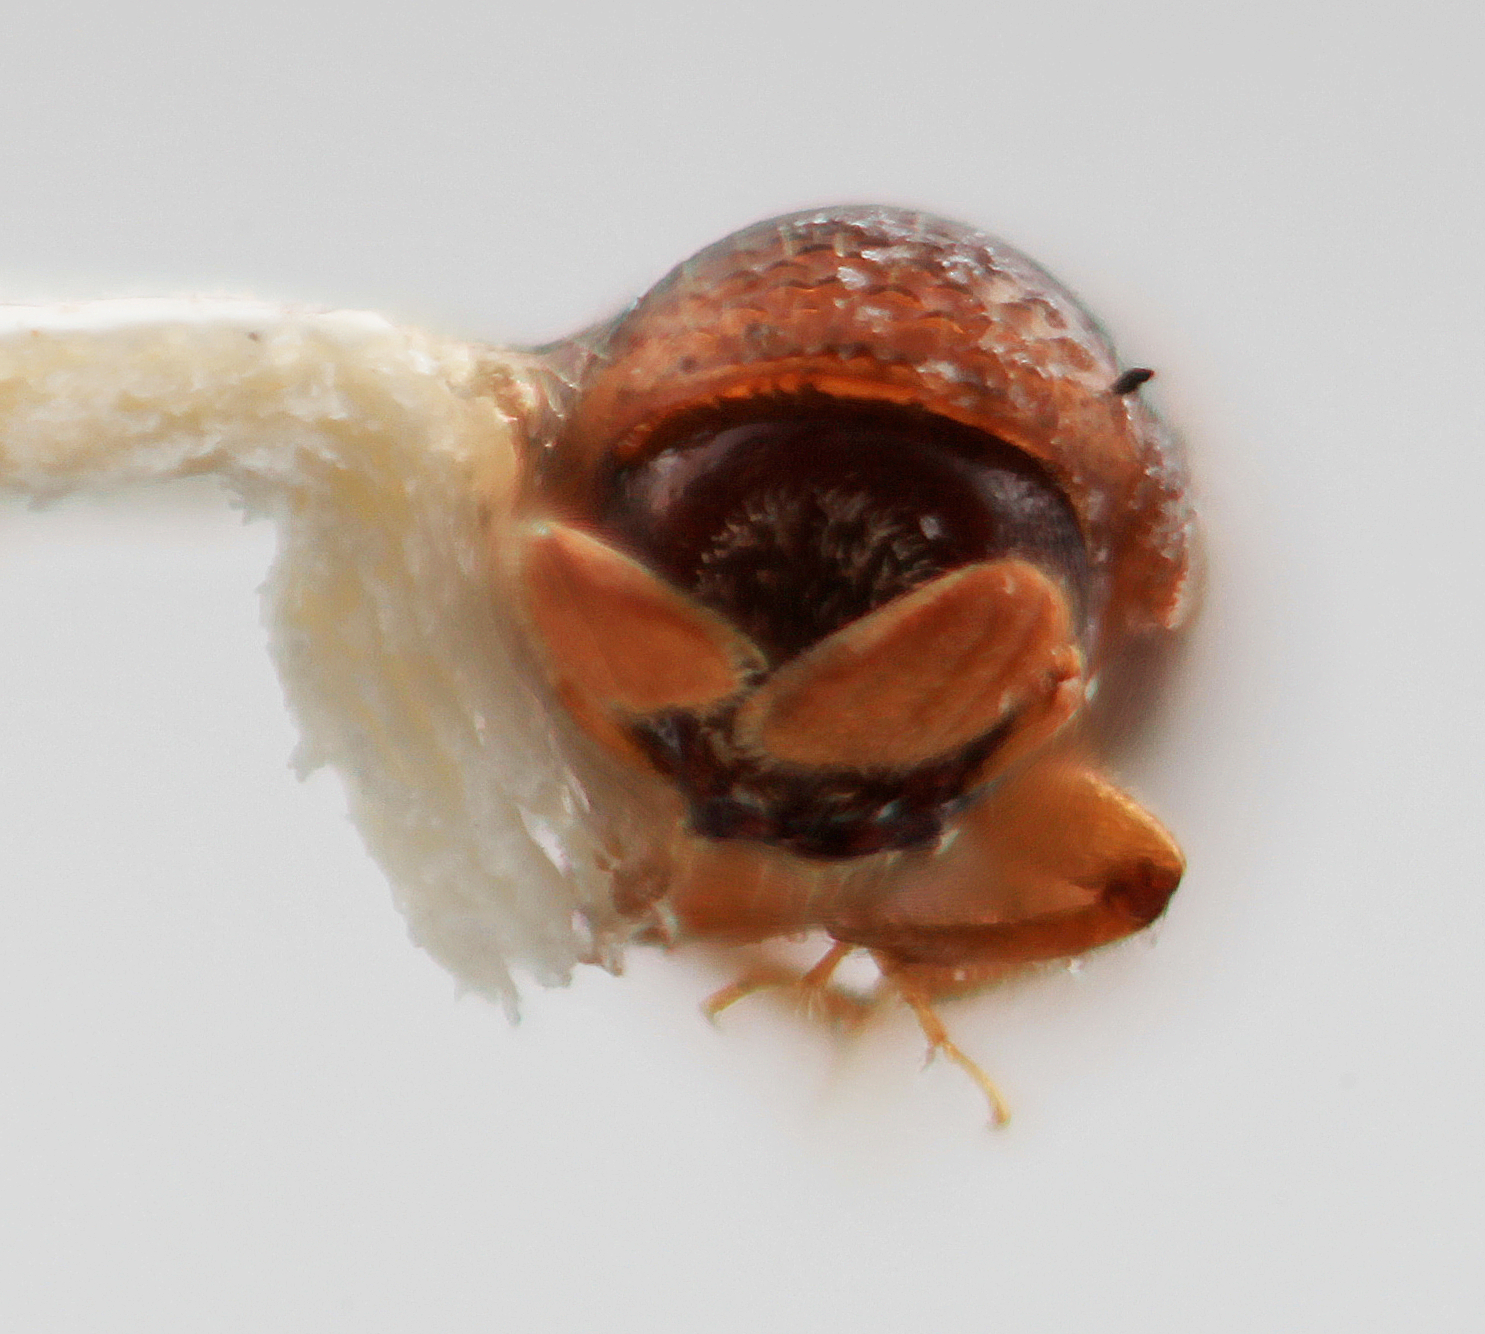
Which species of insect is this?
Corthylus splendens
